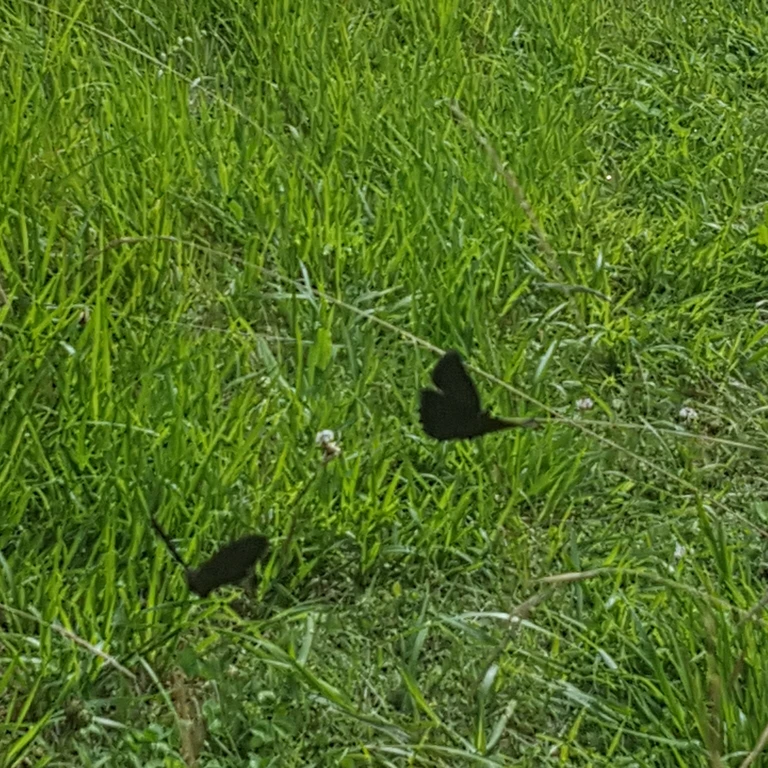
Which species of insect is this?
Minois dryas
